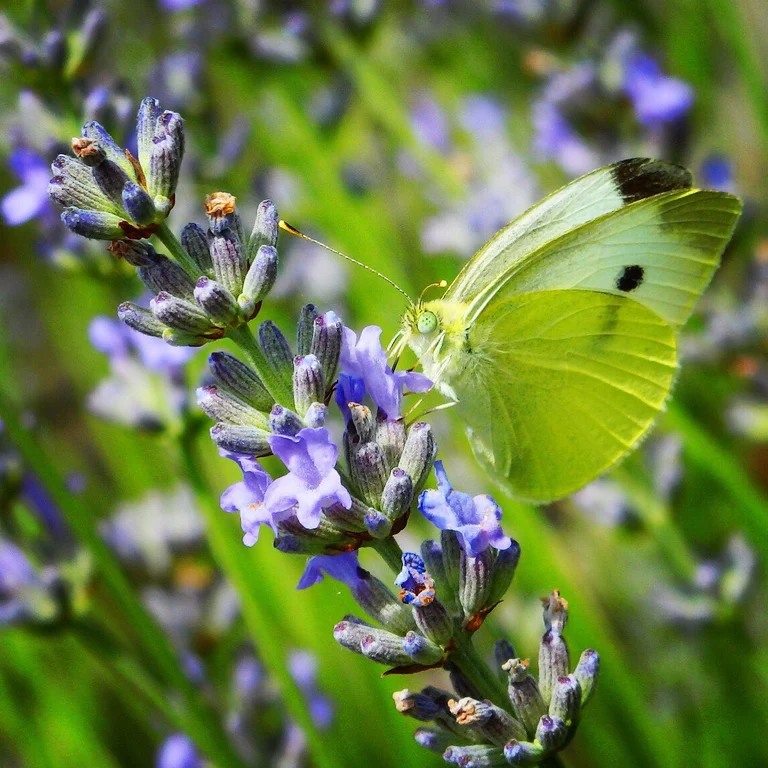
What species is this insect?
Pieris rapae
